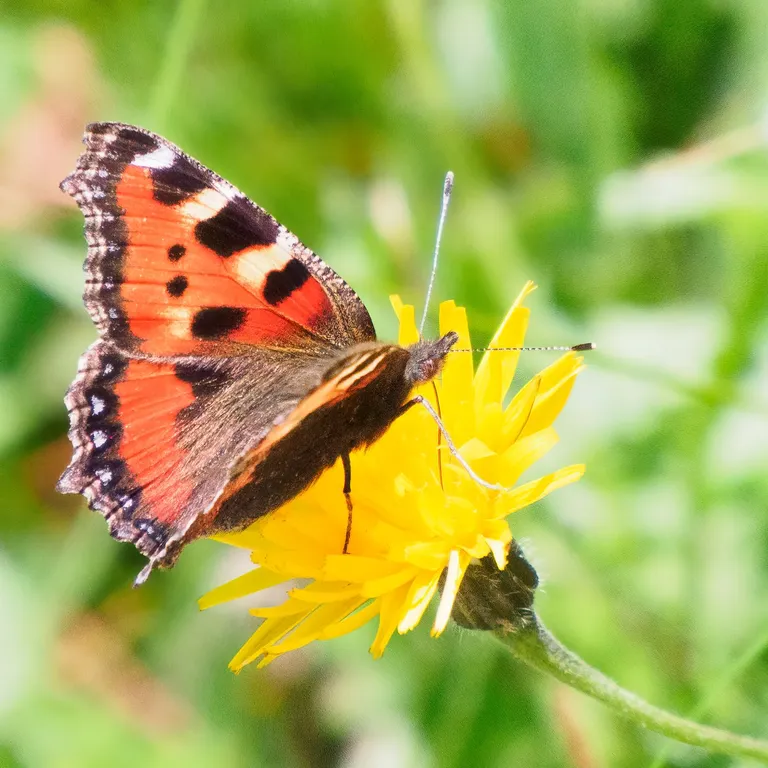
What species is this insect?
Aglais urticae
